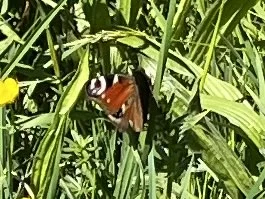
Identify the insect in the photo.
Aglais io
